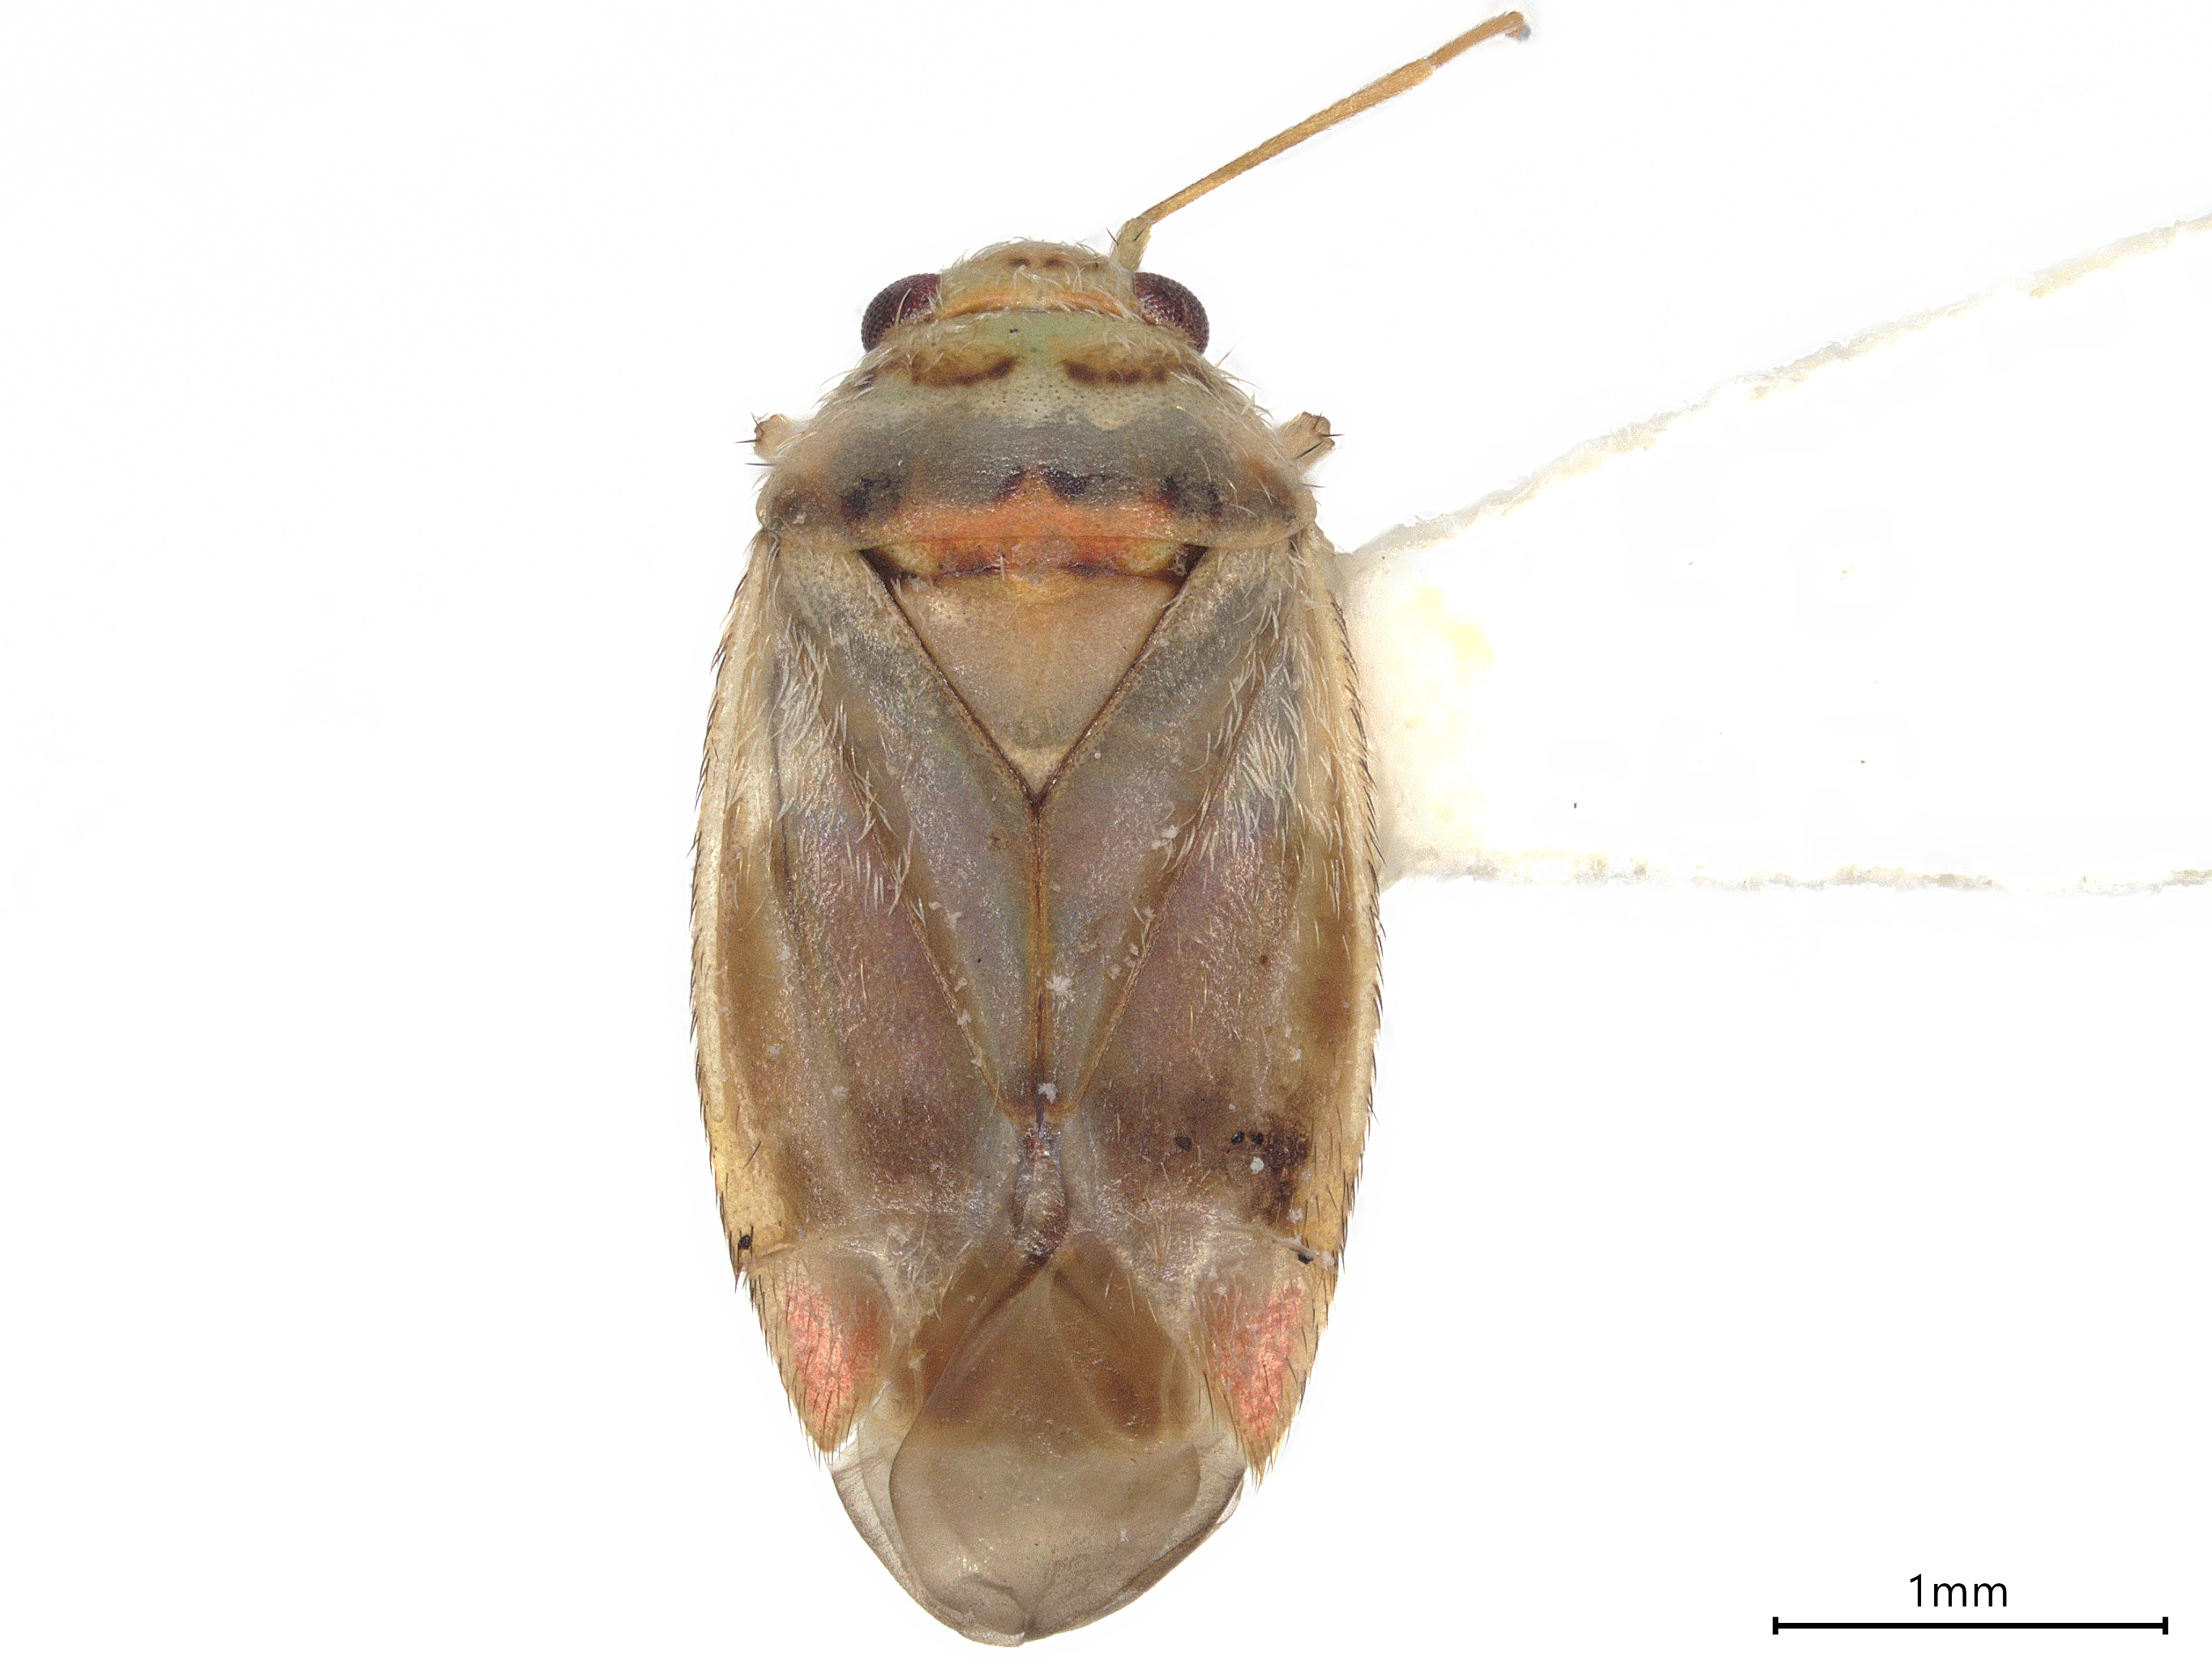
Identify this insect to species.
Sthenarus rotermundi
